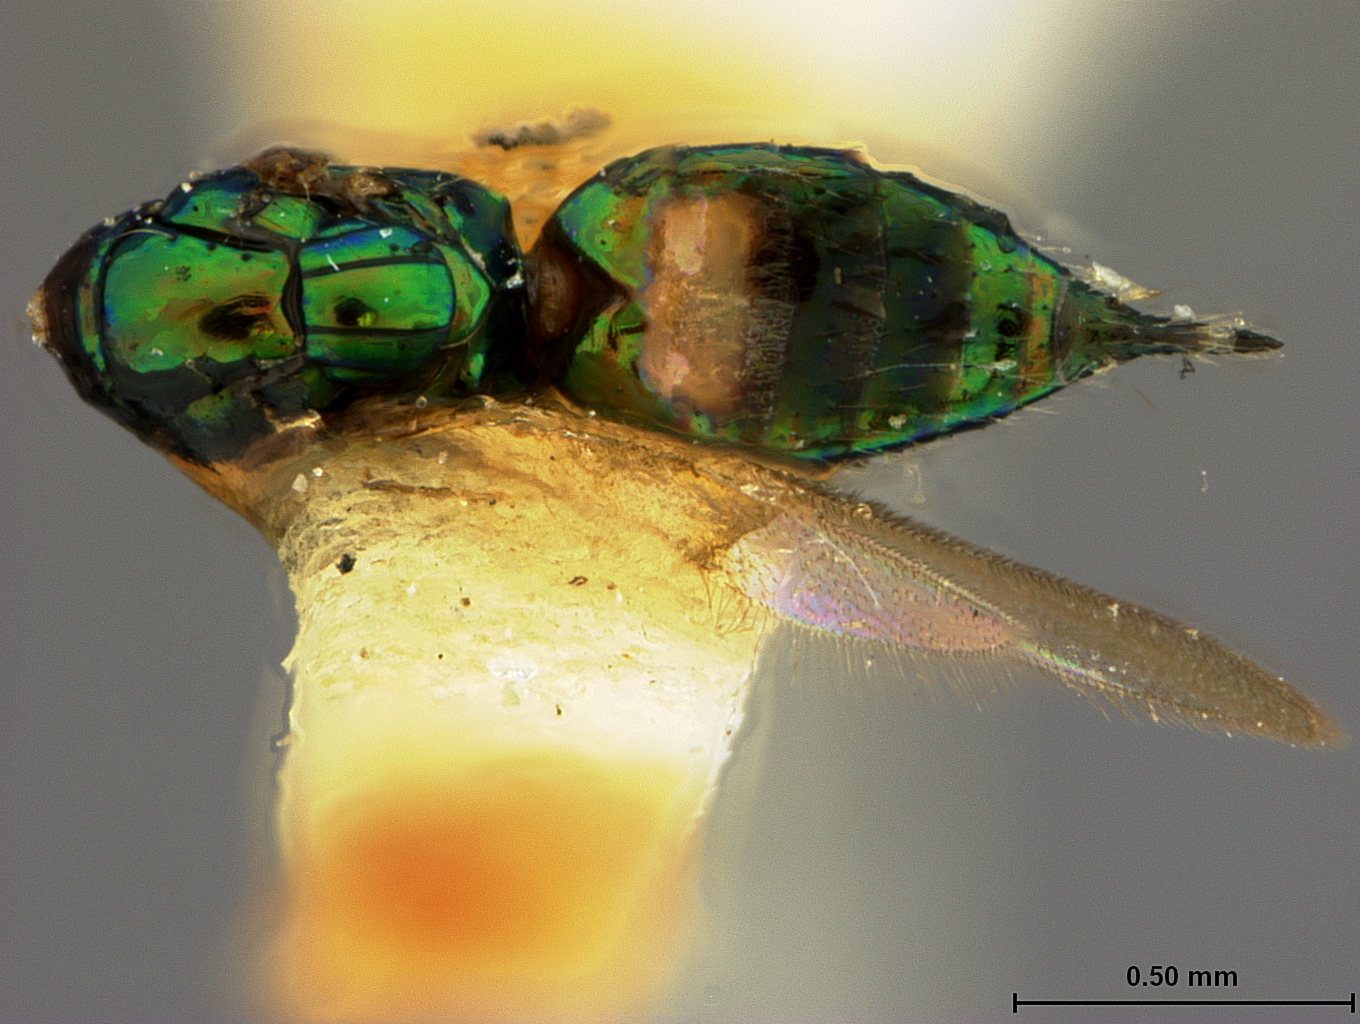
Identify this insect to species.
Tetrastichodes pallidipes
